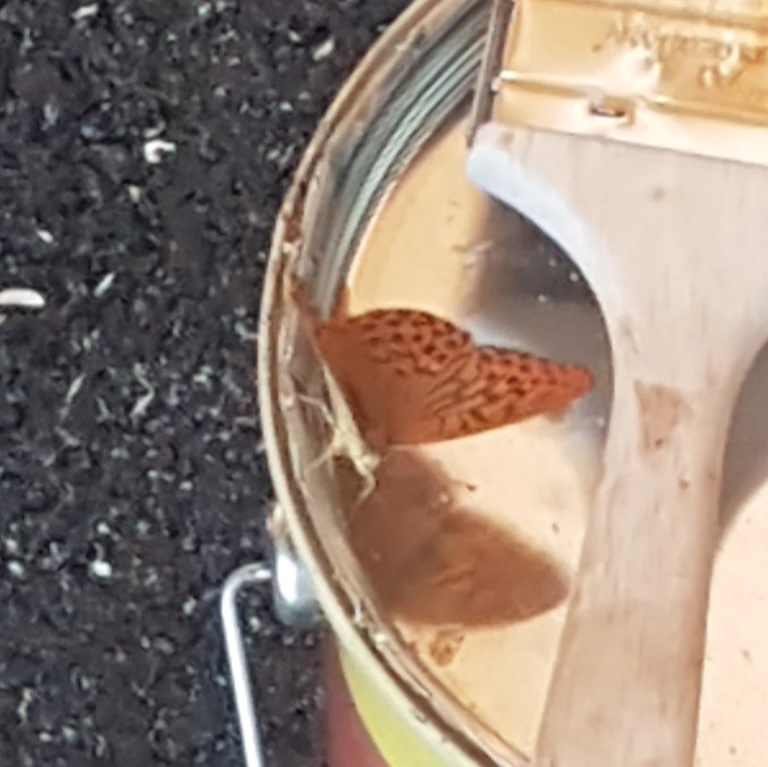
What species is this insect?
Argynnis paphia
